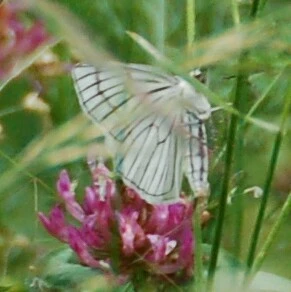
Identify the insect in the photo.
Siona lineata
